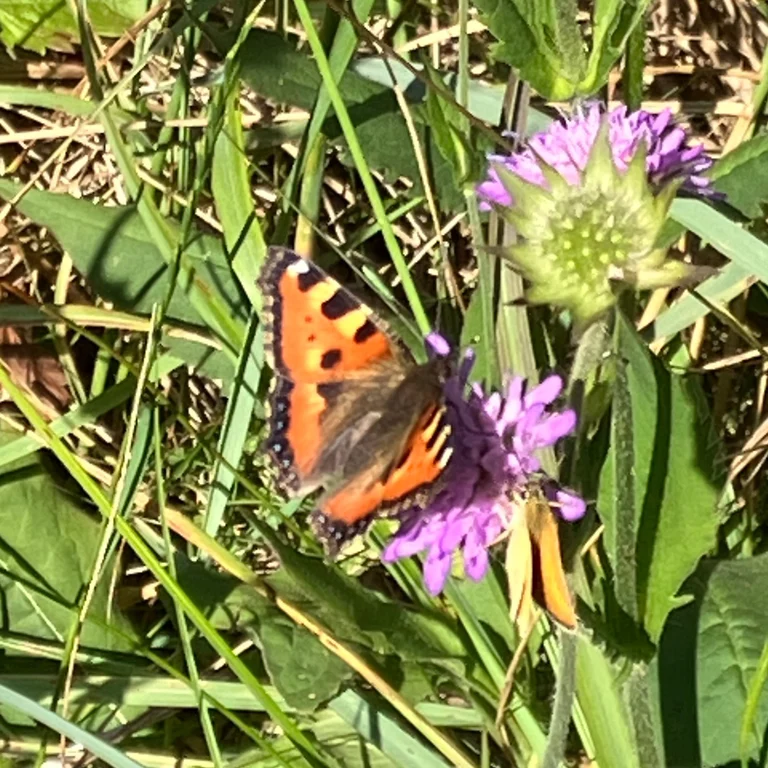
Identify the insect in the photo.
Aglais urticae
